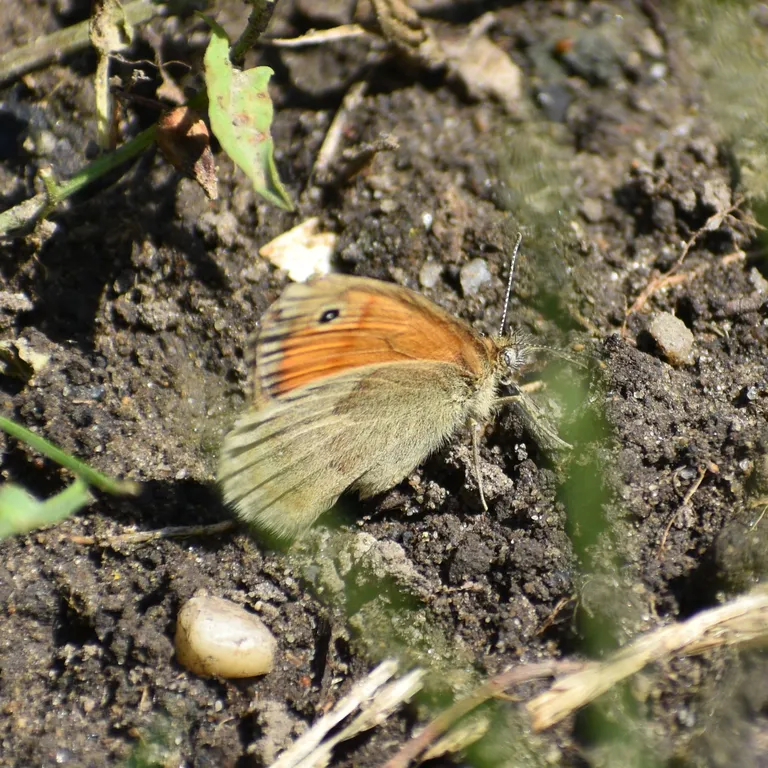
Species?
Coenonympha pamphilus
